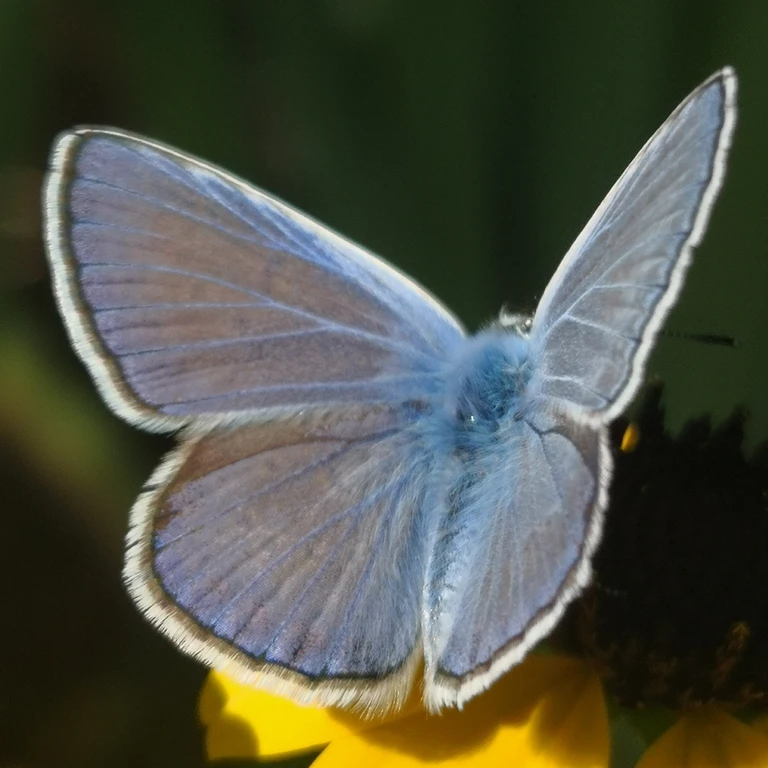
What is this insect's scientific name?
Polyommatus icarus
